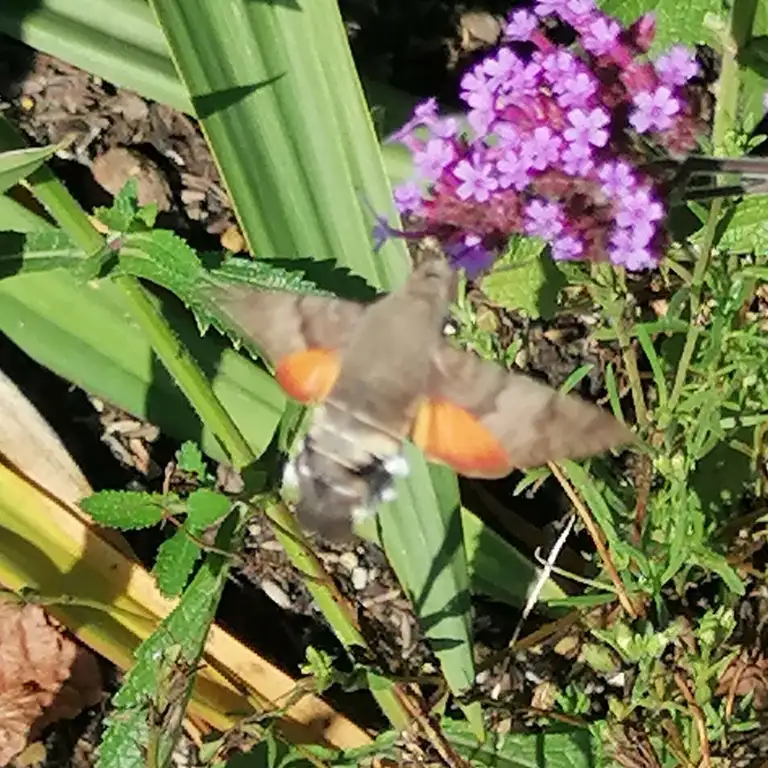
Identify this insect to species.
Macroglossum stellatarum
